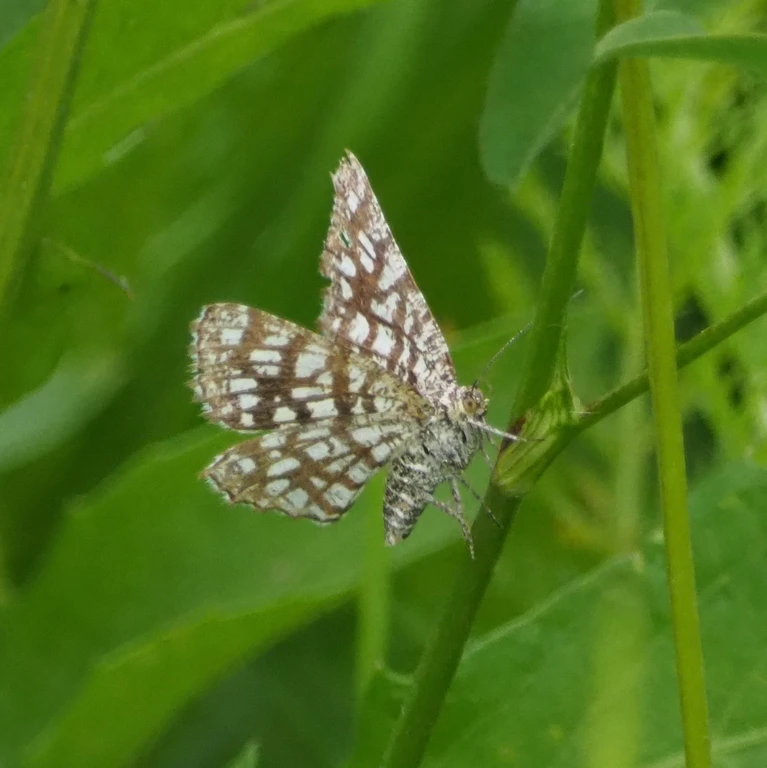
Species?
Chiasmia clathrata
